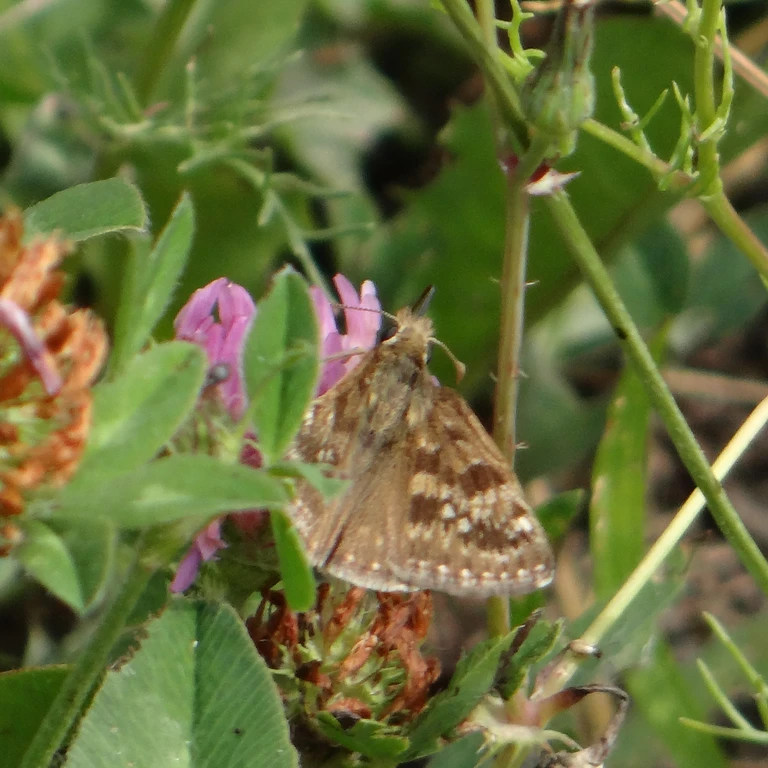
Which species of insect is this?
Erynnis tages
